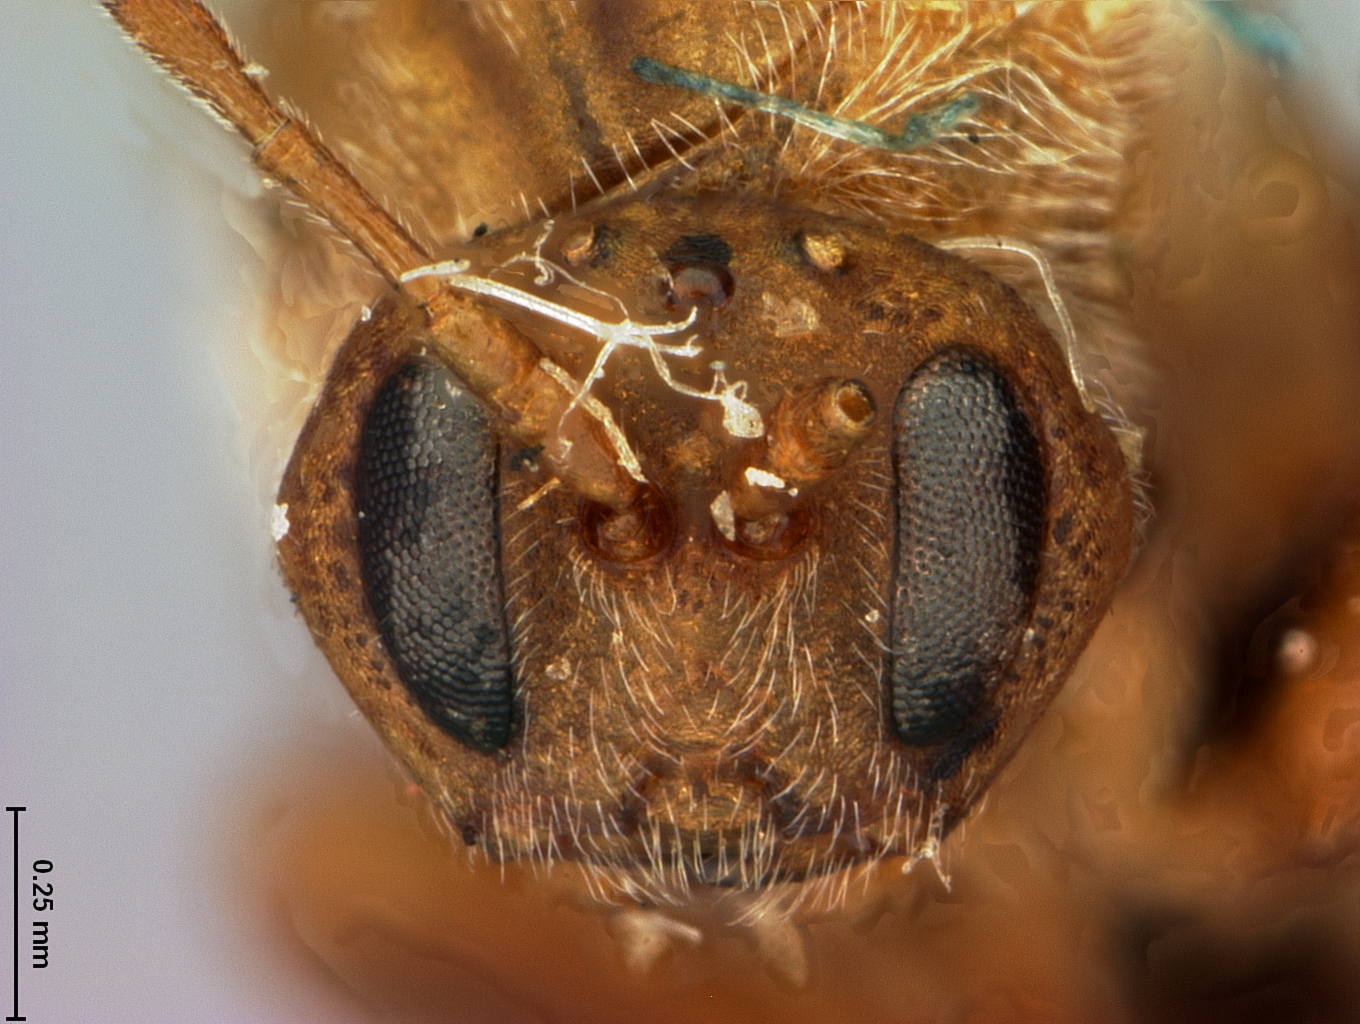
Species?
Holcaspis weldi
